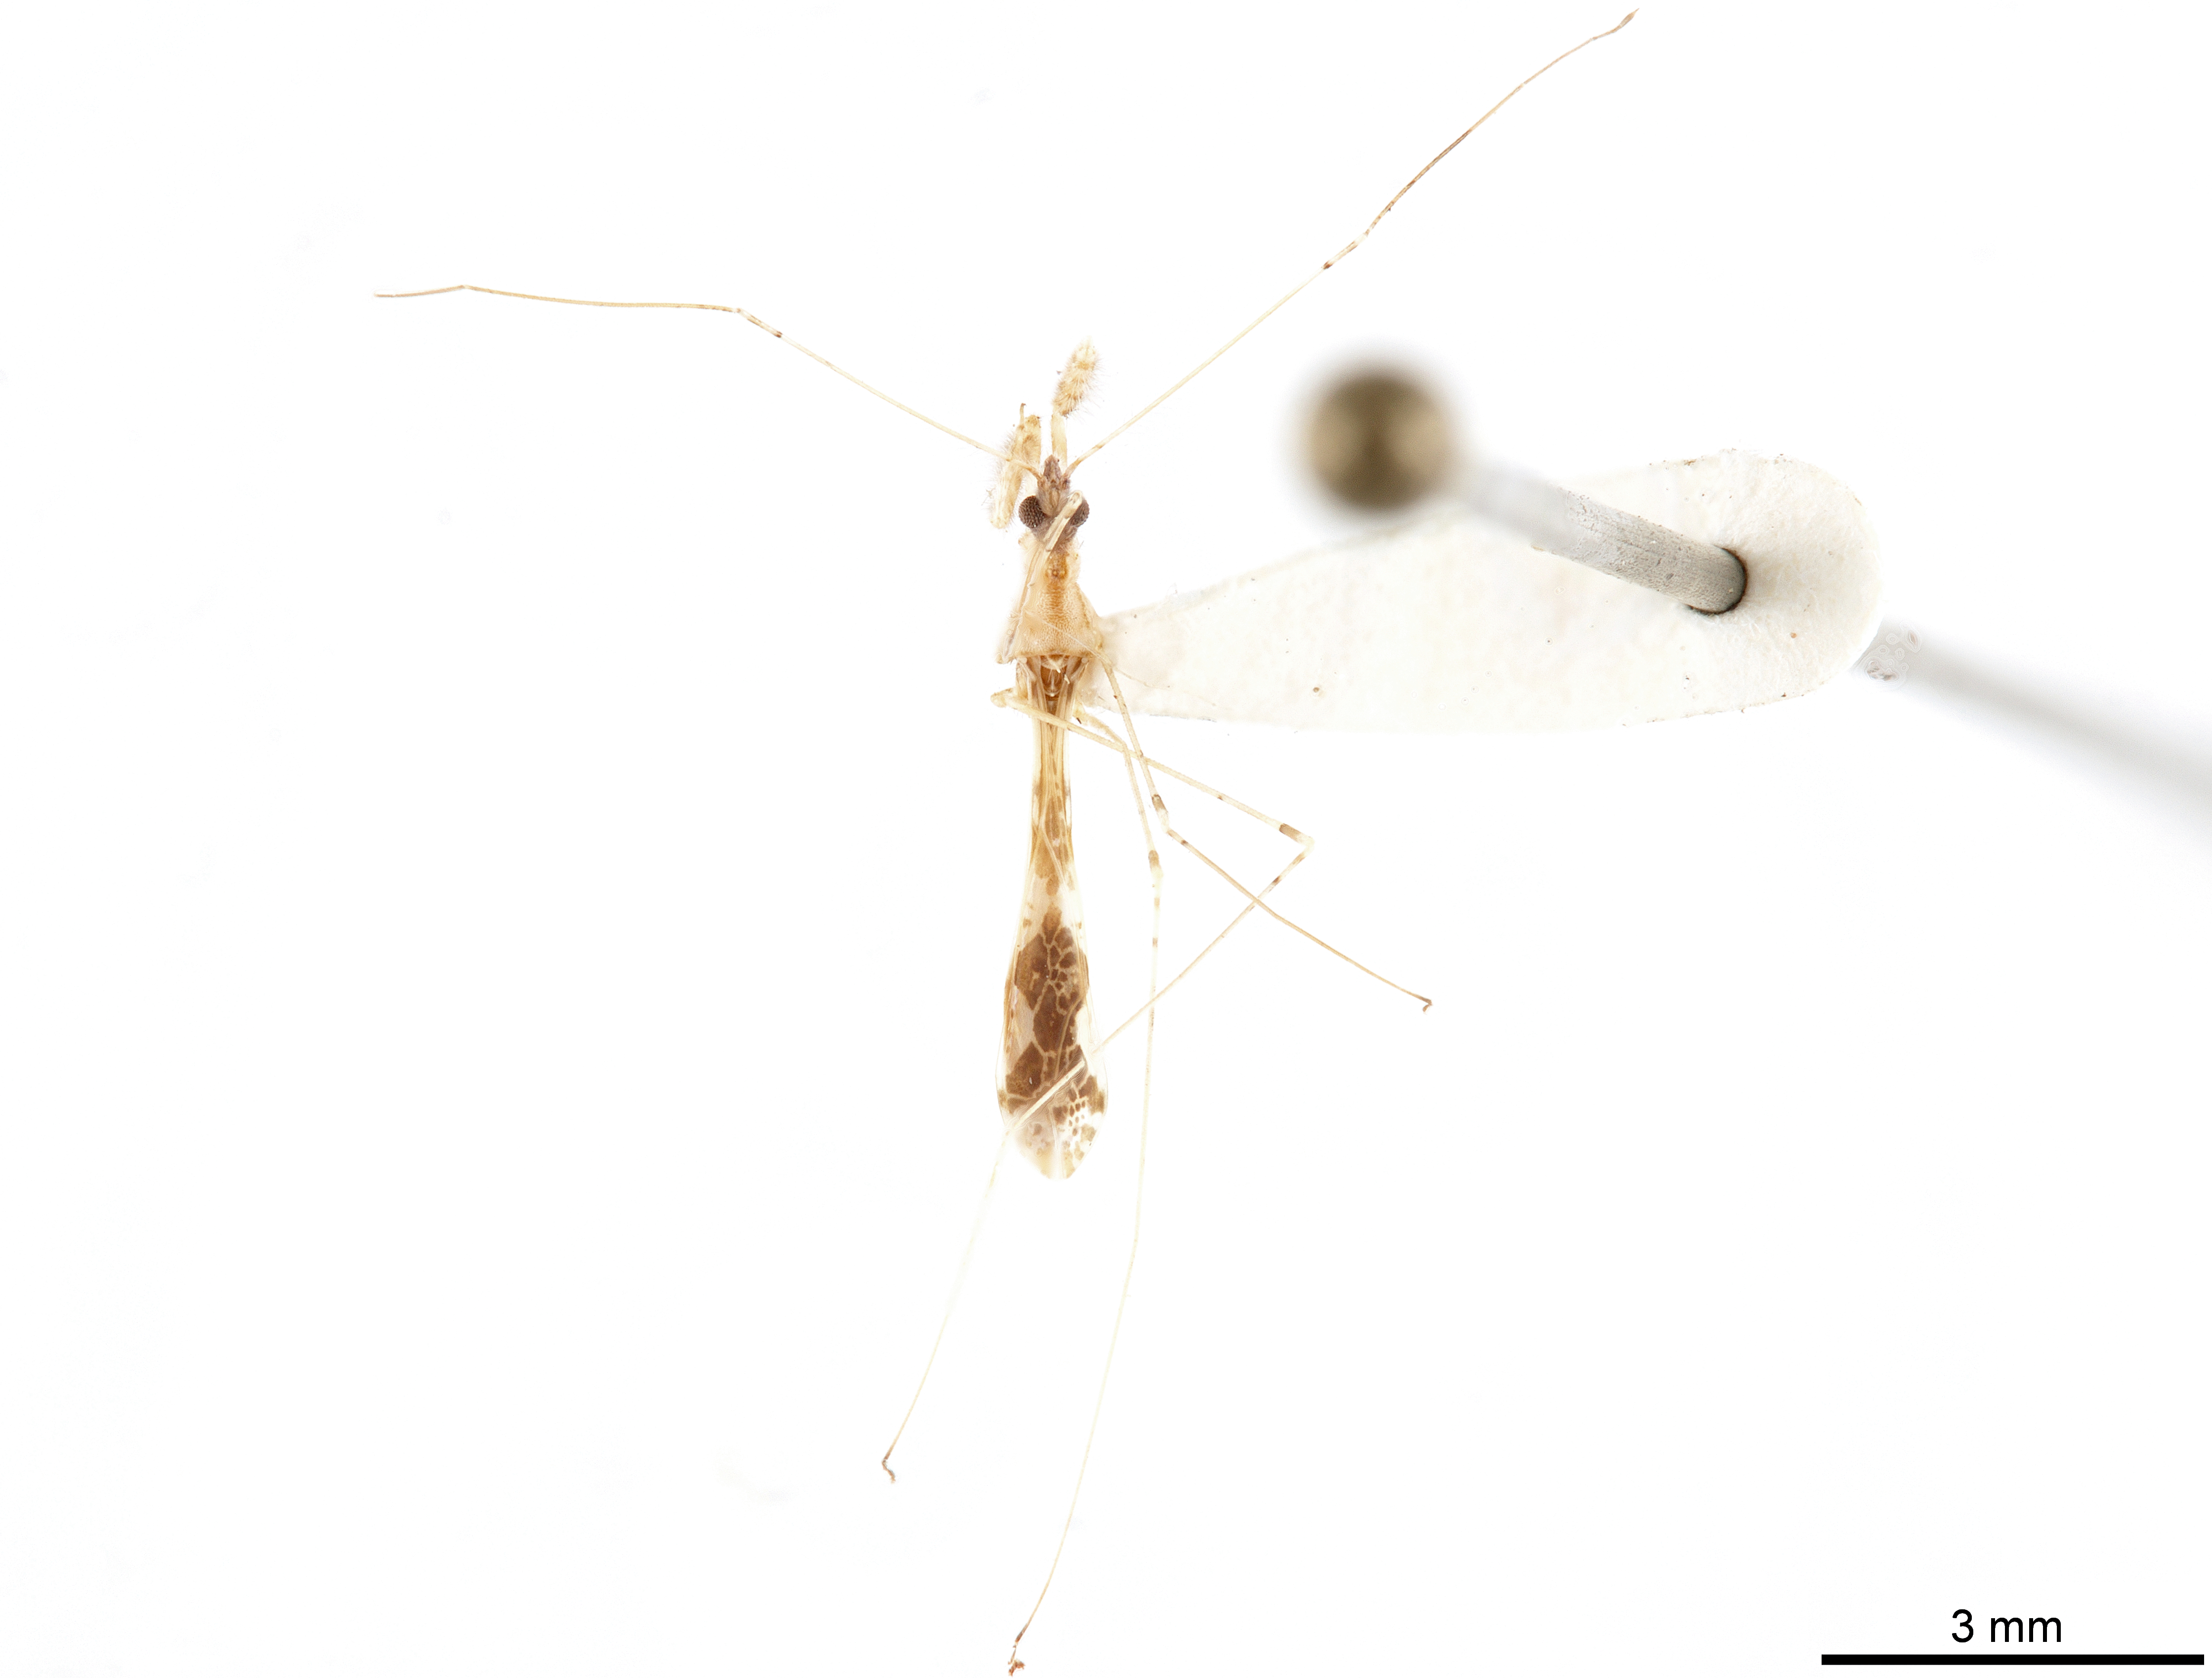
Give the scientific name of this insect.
Tridemula mixta
